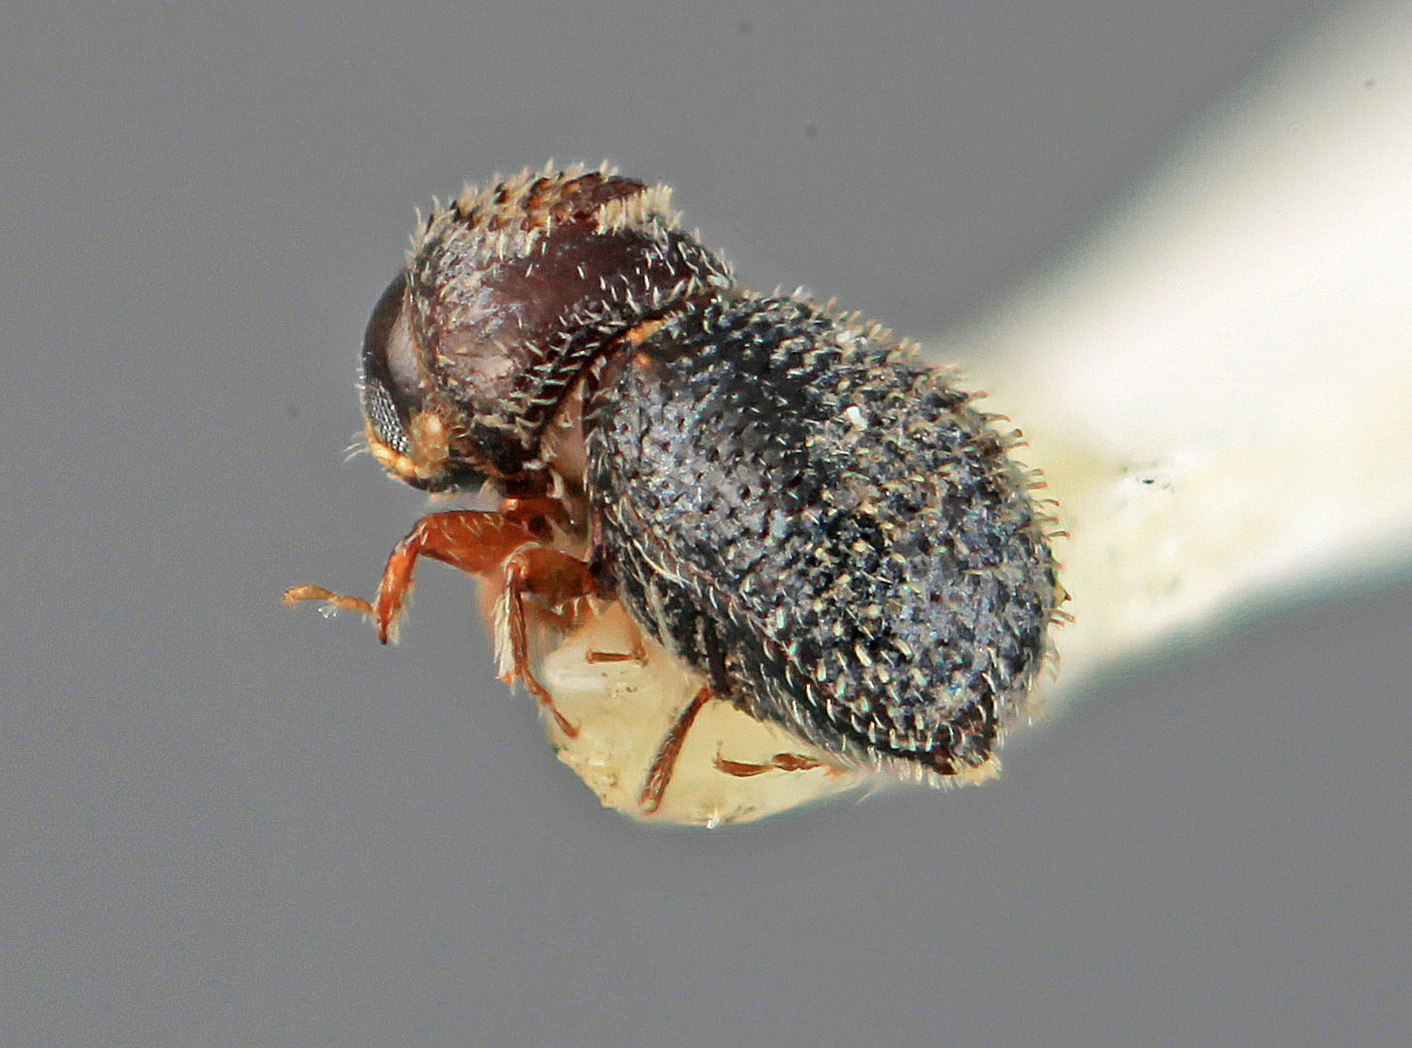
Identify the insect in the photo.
Pseudothysanoes crassinus
